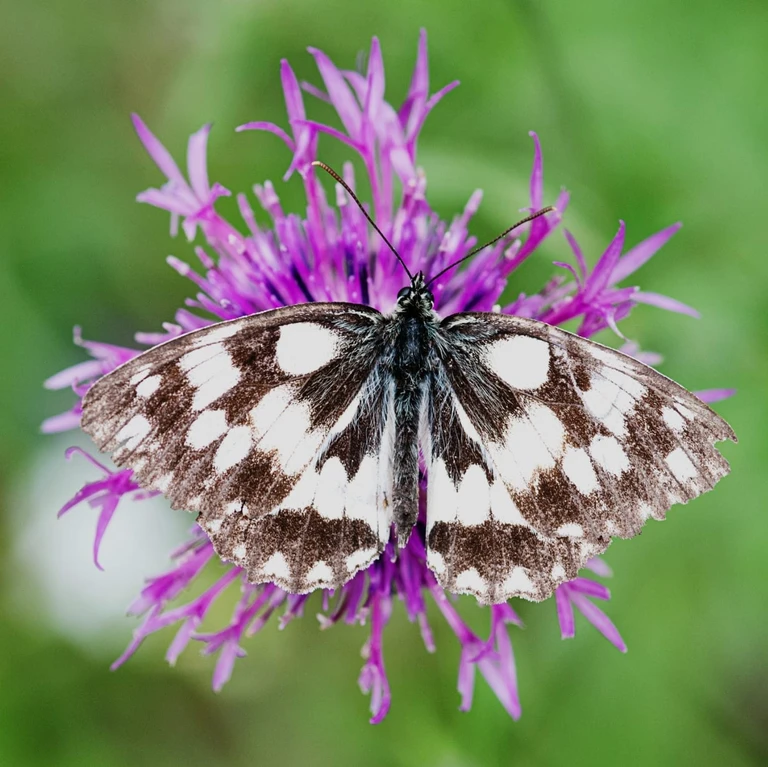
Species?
Melanargia galathea
